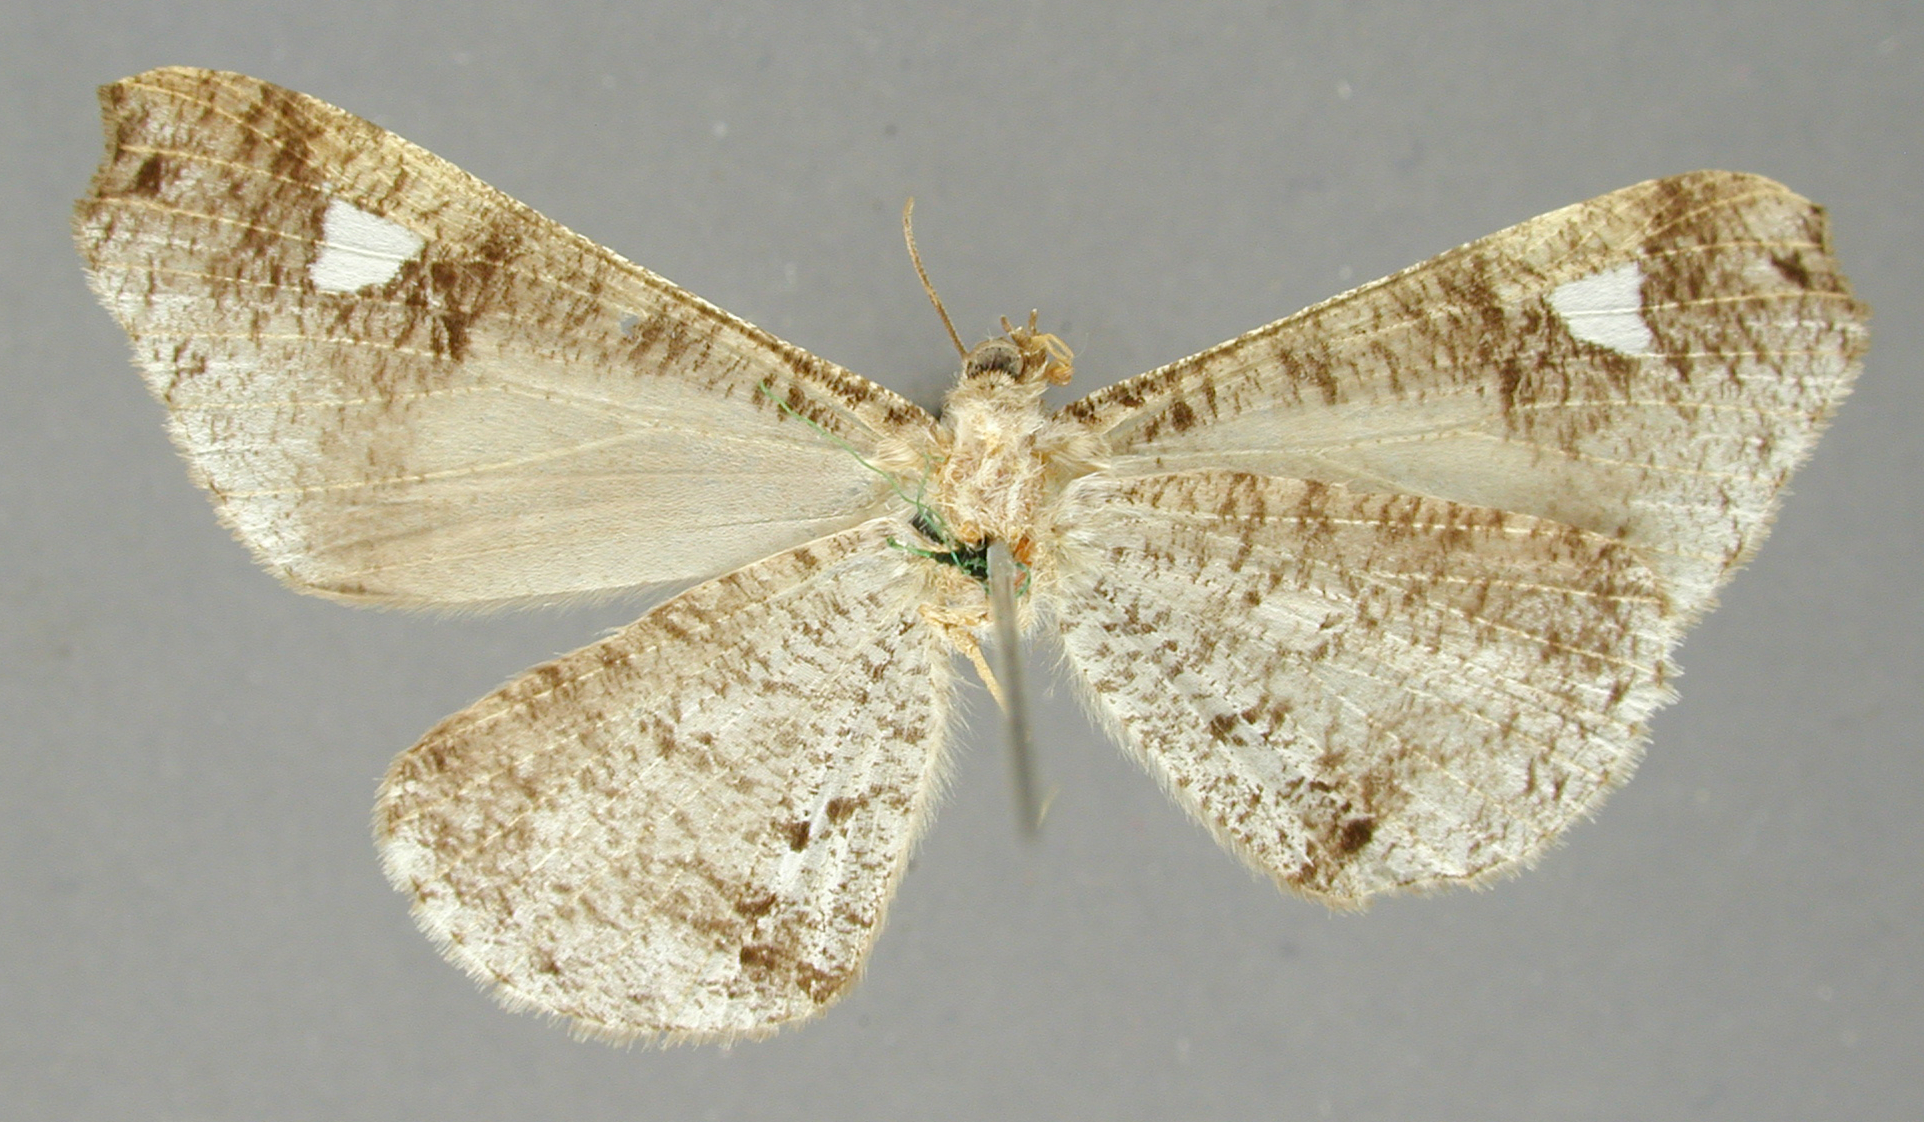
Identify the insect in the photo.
Phellinodes megalophysa
